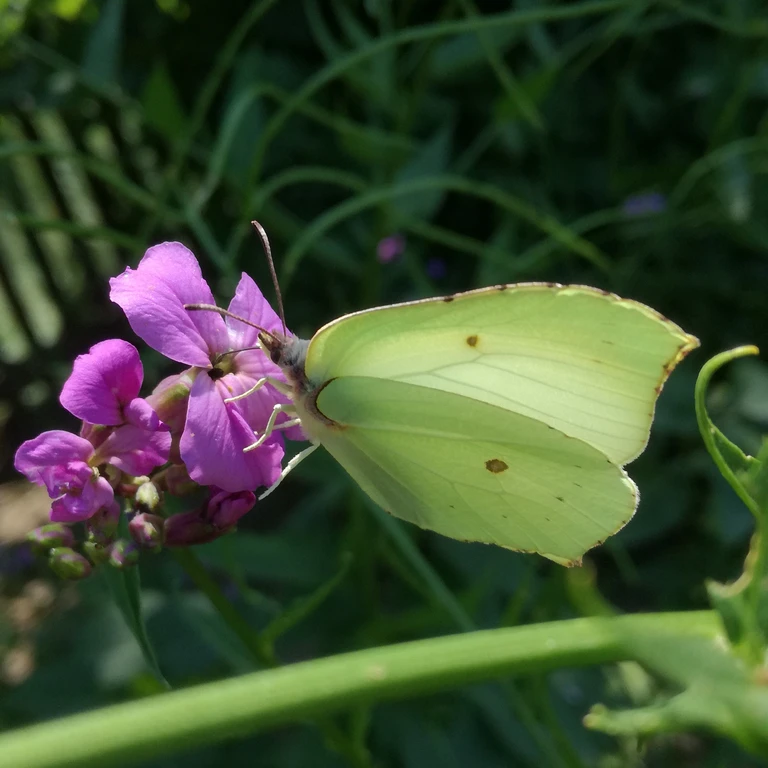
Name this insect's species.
Gonepteryx rhamni
